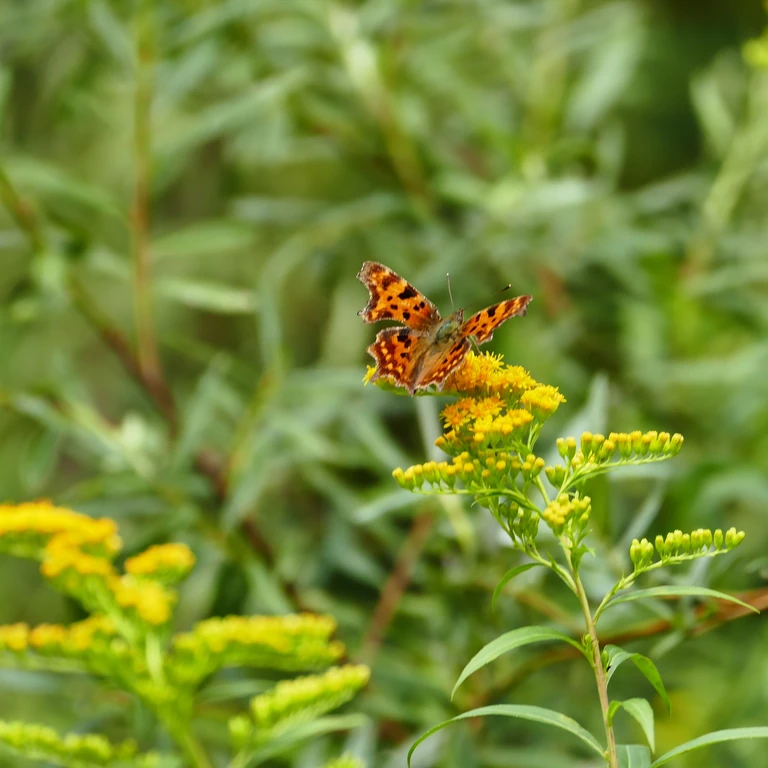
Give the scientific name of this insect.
Polygonia c-album
